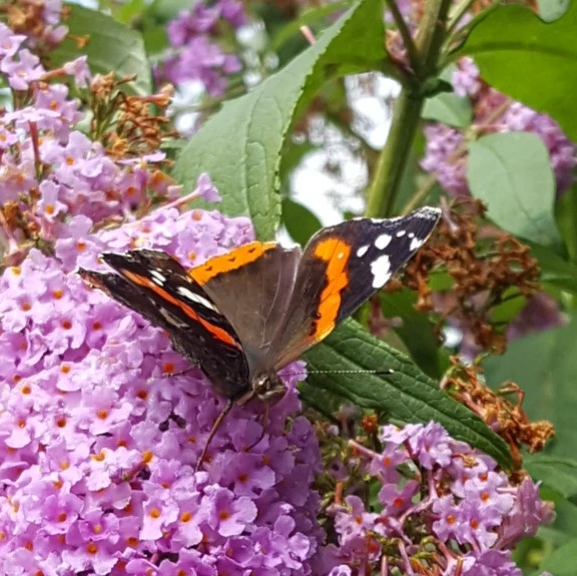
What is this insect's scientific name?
Vanessa atalanta
